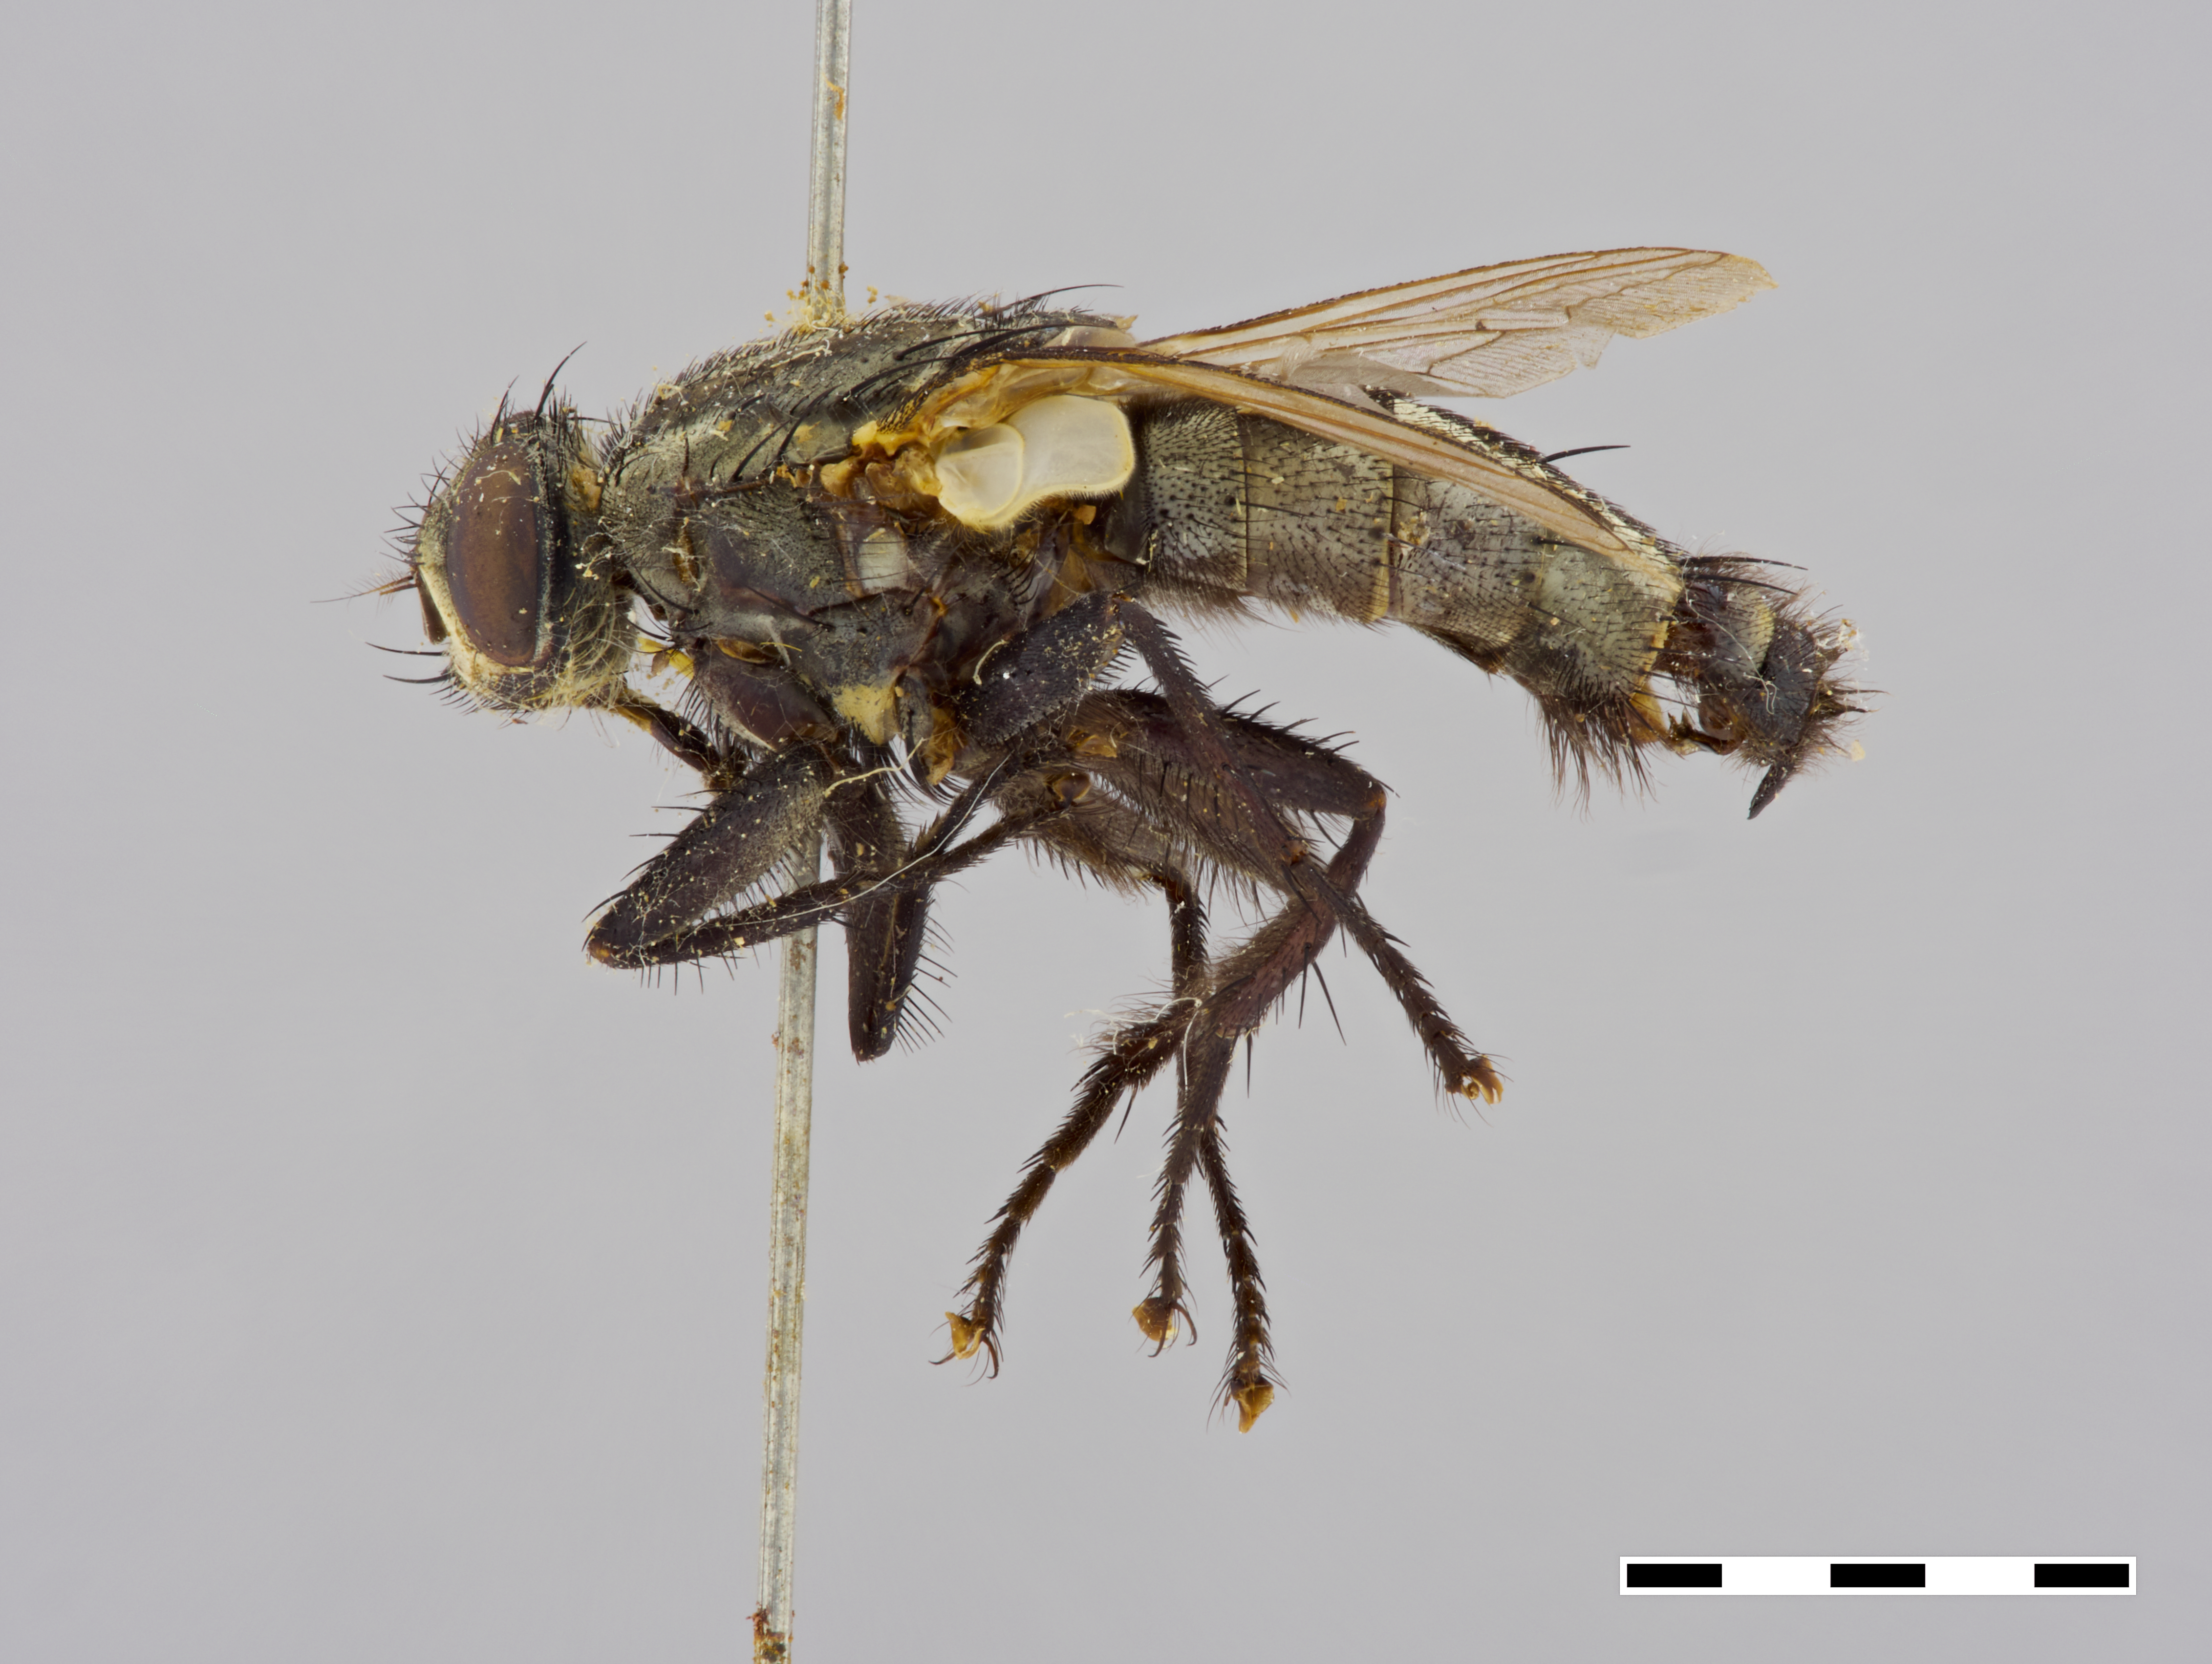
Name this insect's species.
Parasarcophaga luzonensis (also Sarcophaga luzonensis)
